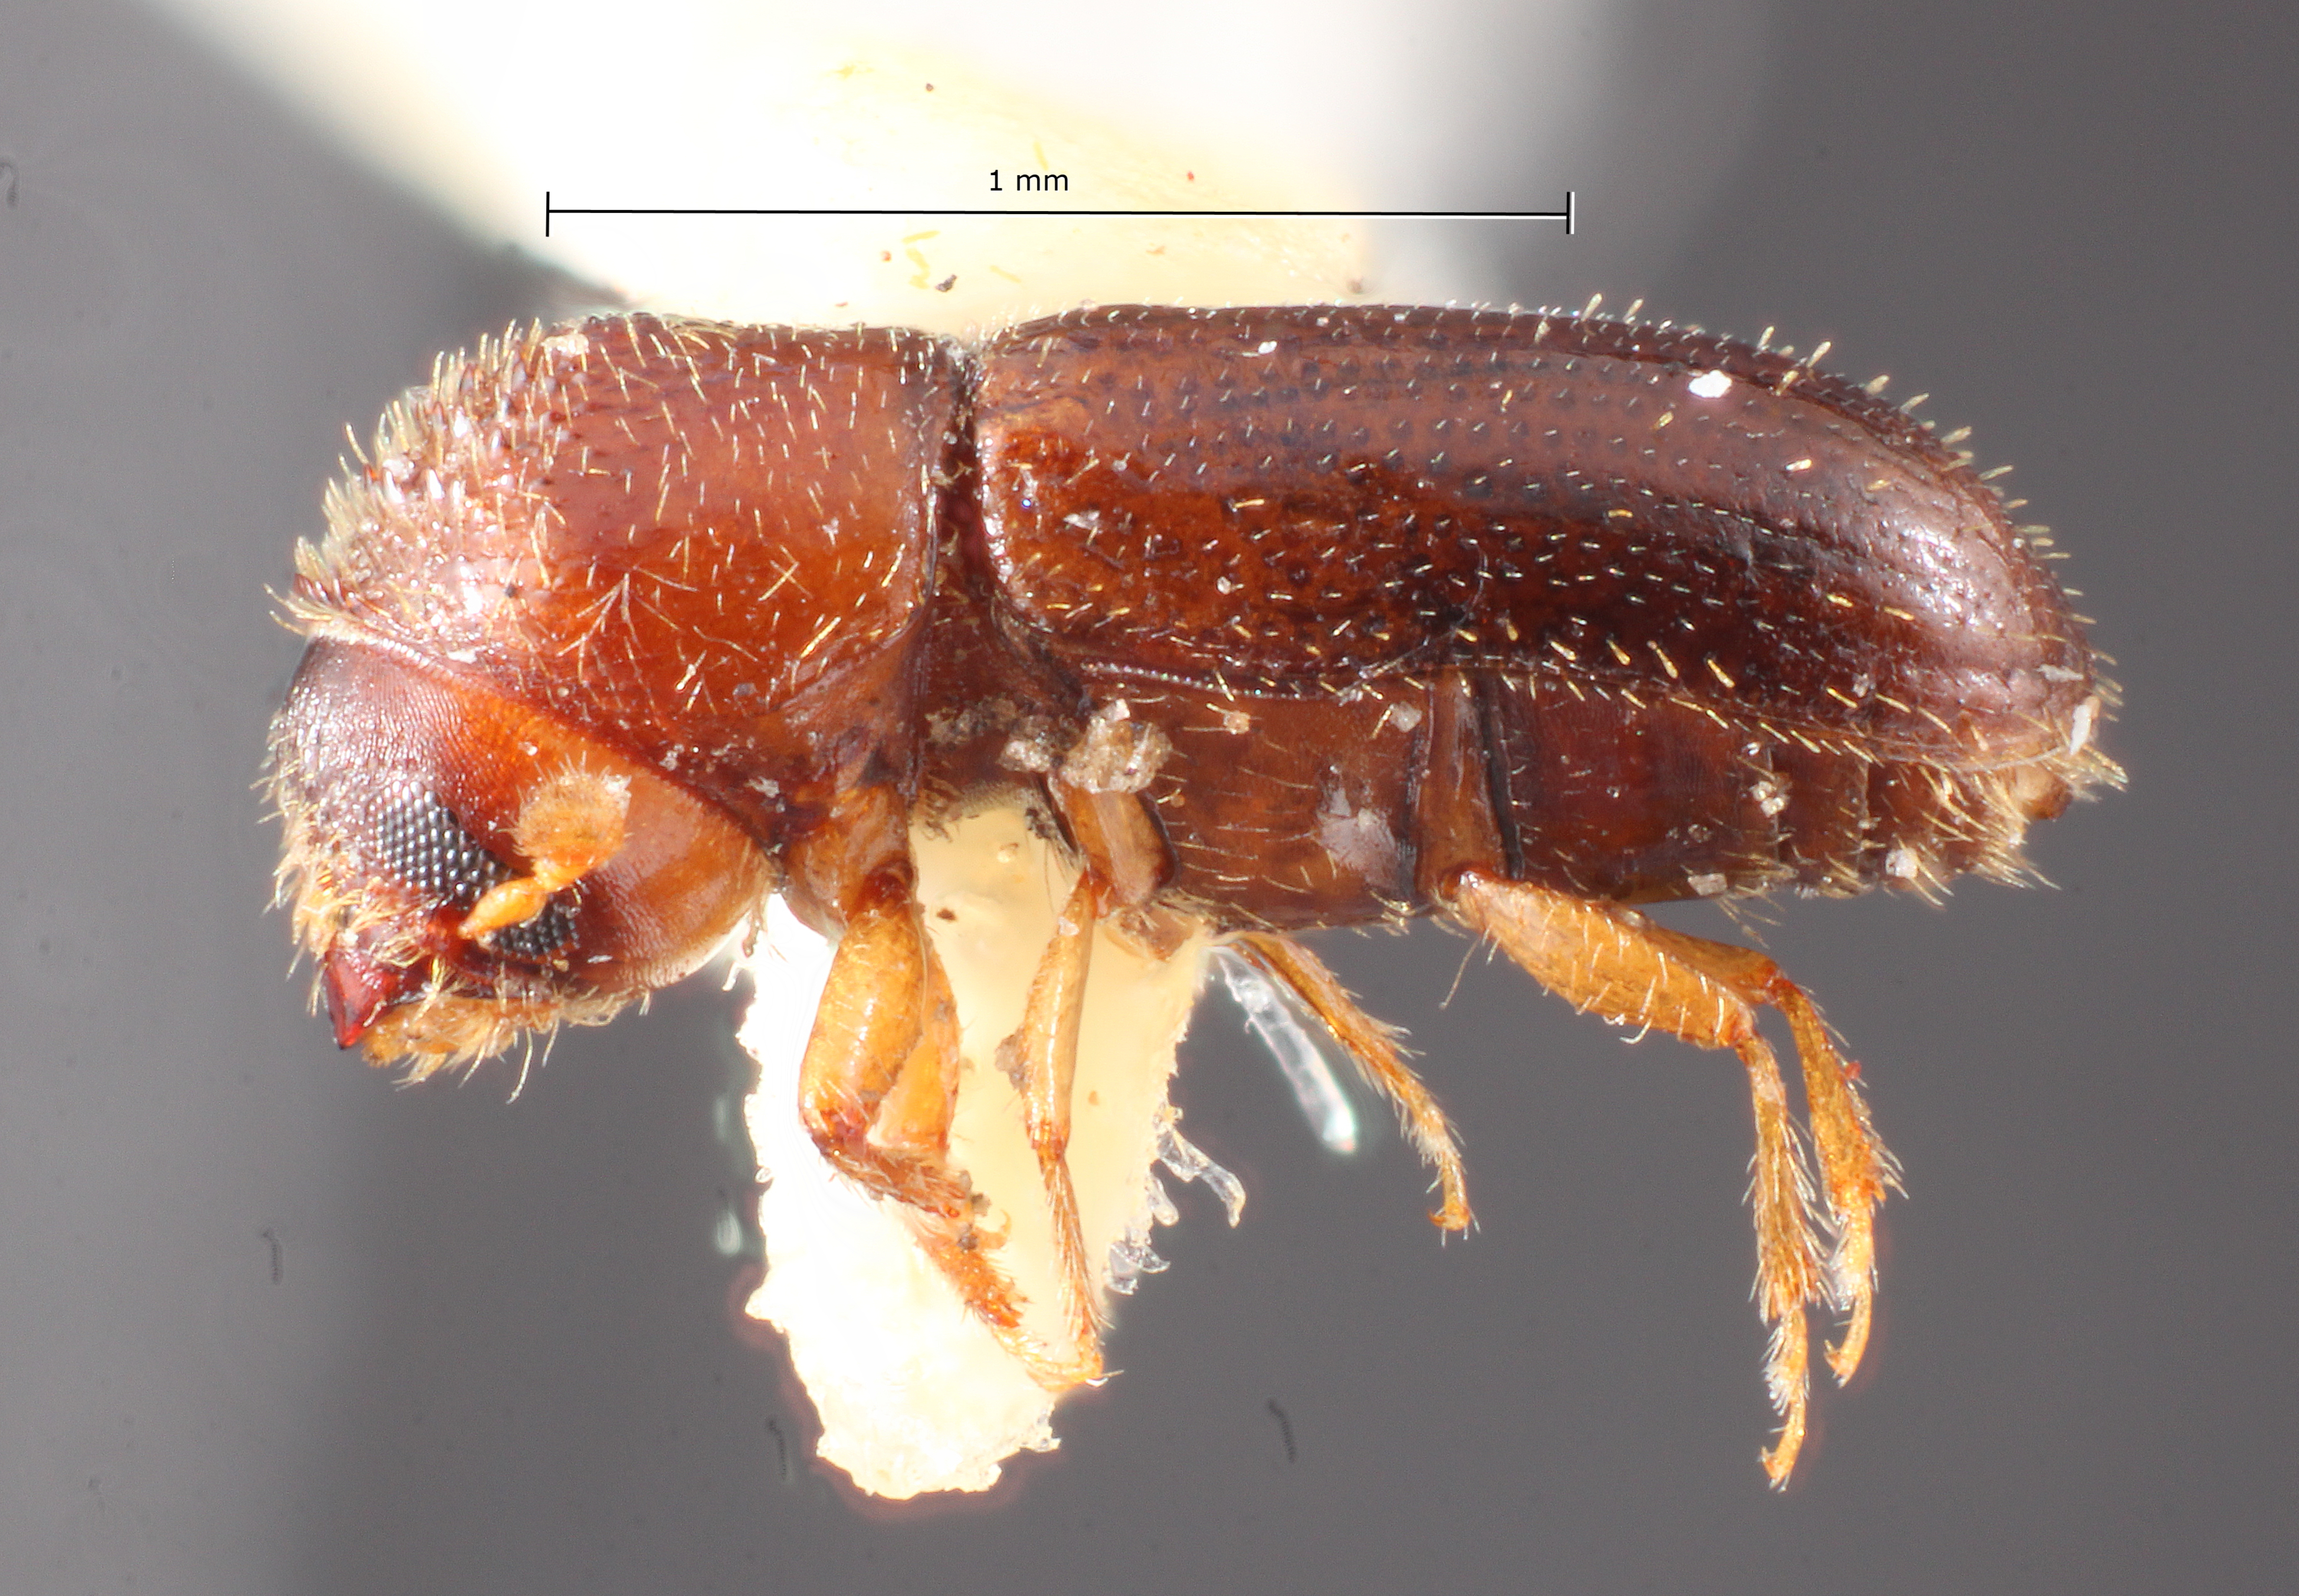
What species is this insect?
Cryptocarenus lepidus
